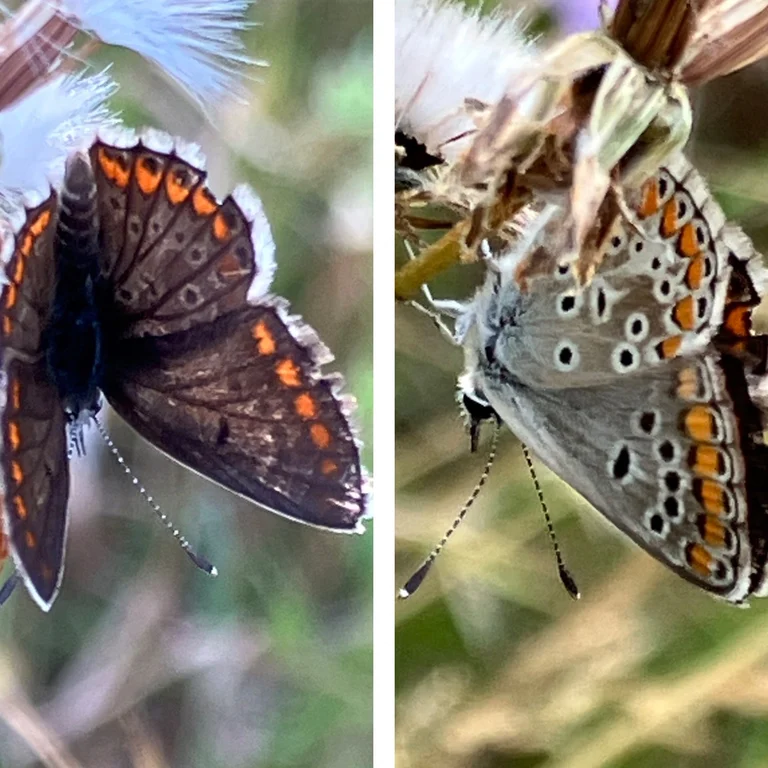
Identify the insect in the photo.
Aricia agestis/artaxerxes
